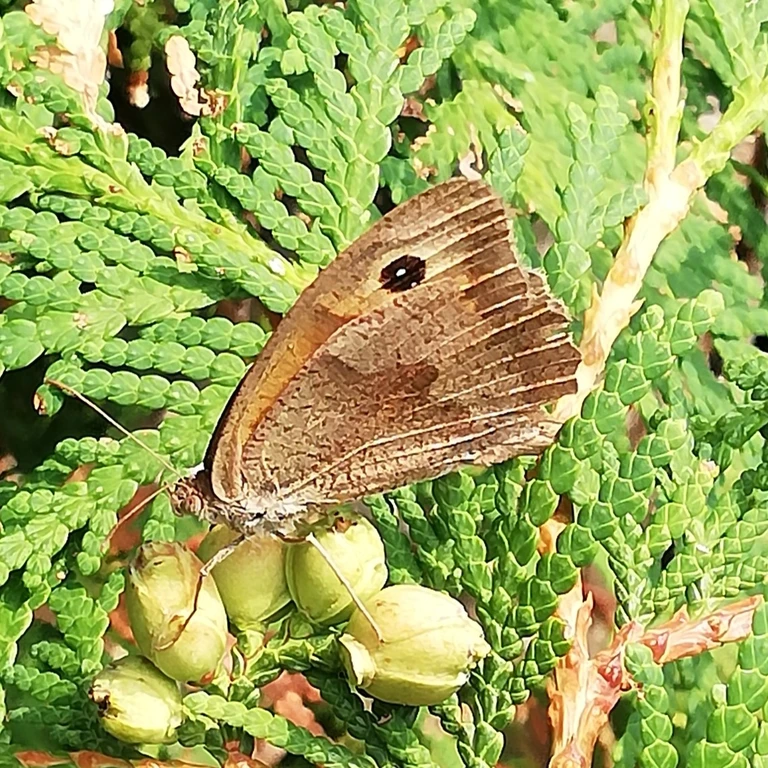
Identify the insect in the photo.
Maniola jurtina
